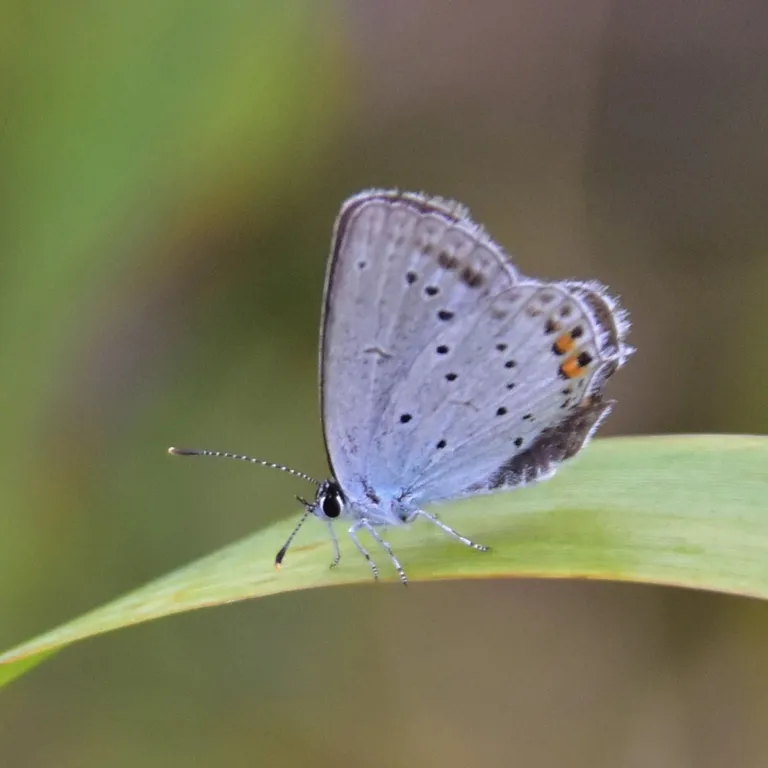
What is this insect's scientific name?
Cupido argiades (also Elkalyce argiades)
